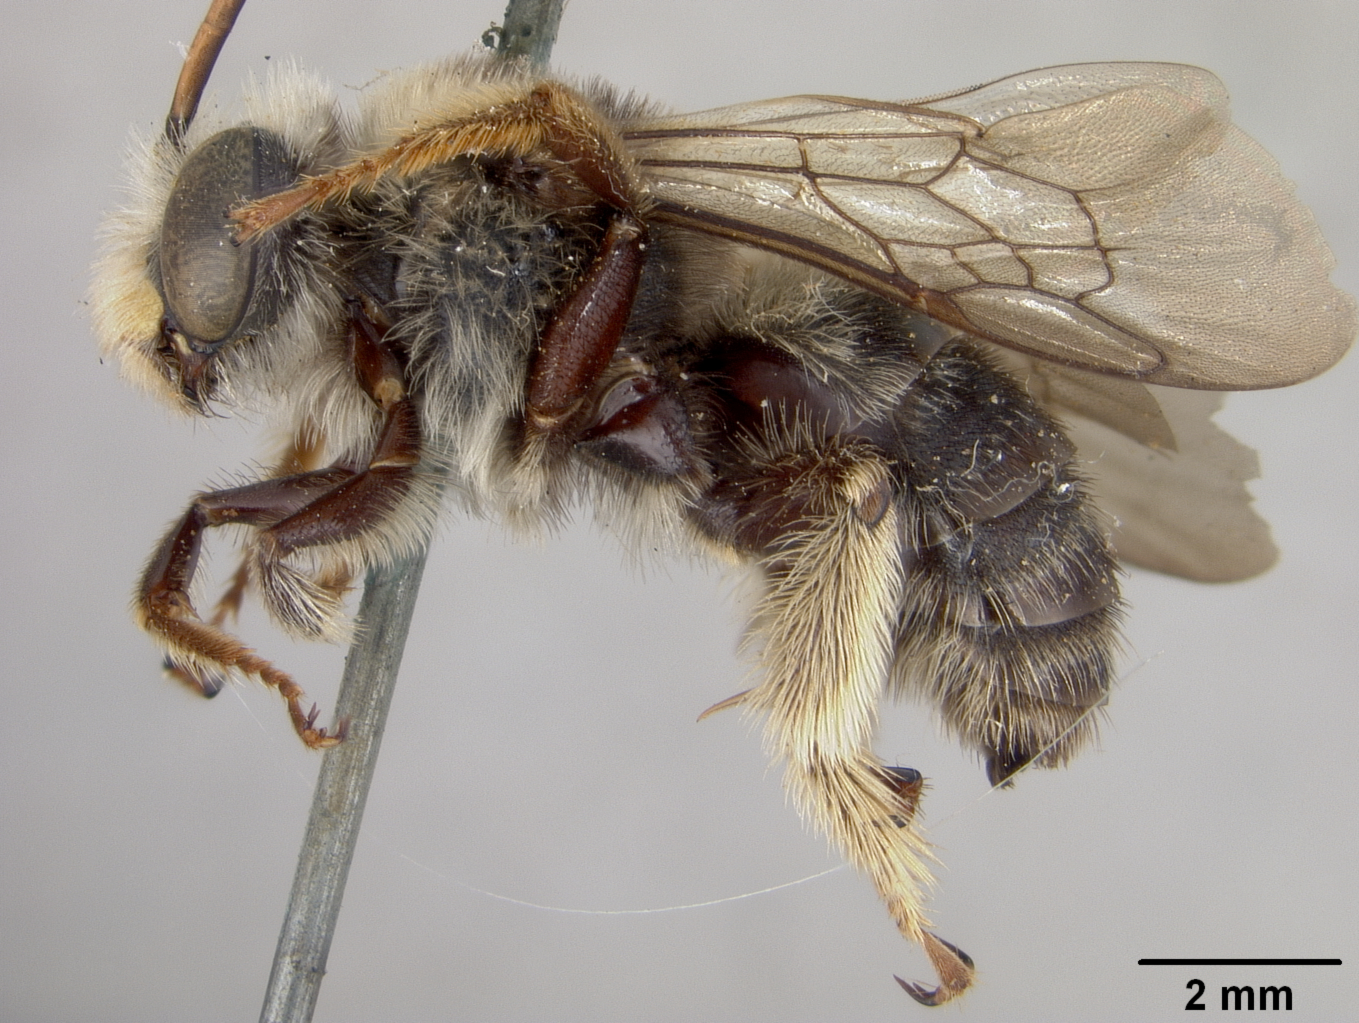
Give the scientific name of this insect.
Melissodes labiatarum
